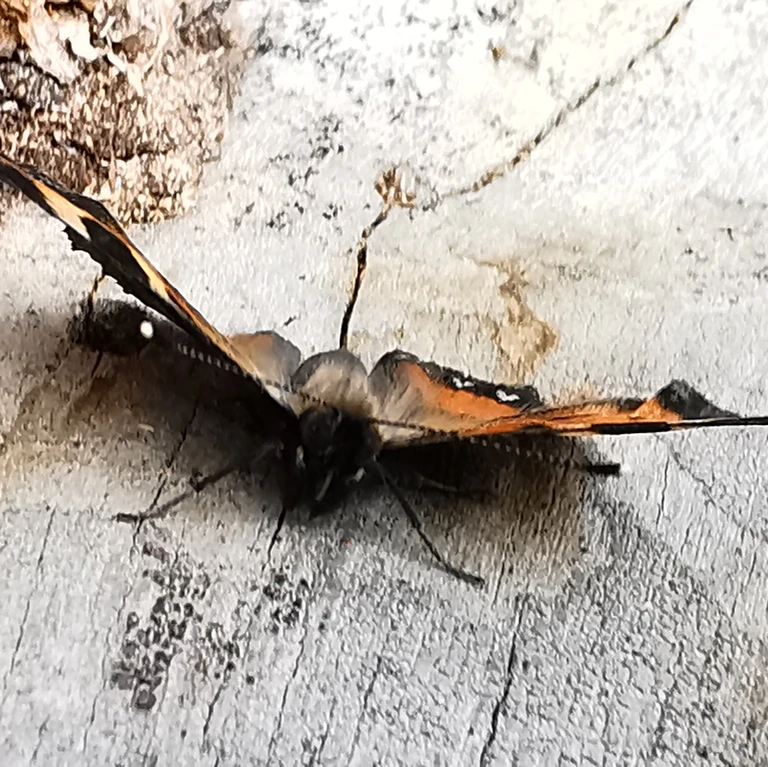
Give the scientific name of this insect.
Aglais urticae
